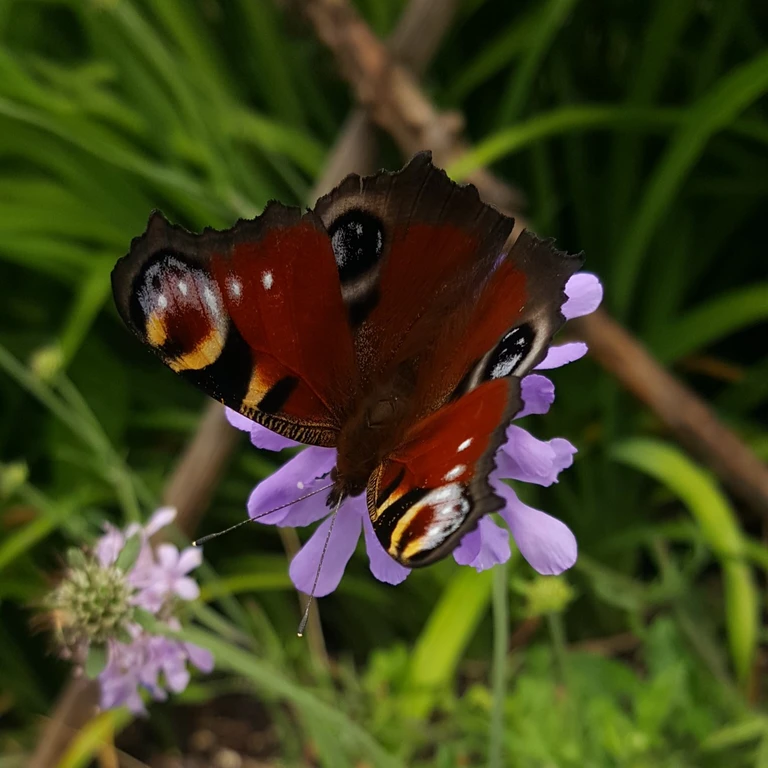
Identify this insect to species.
Aglais io
